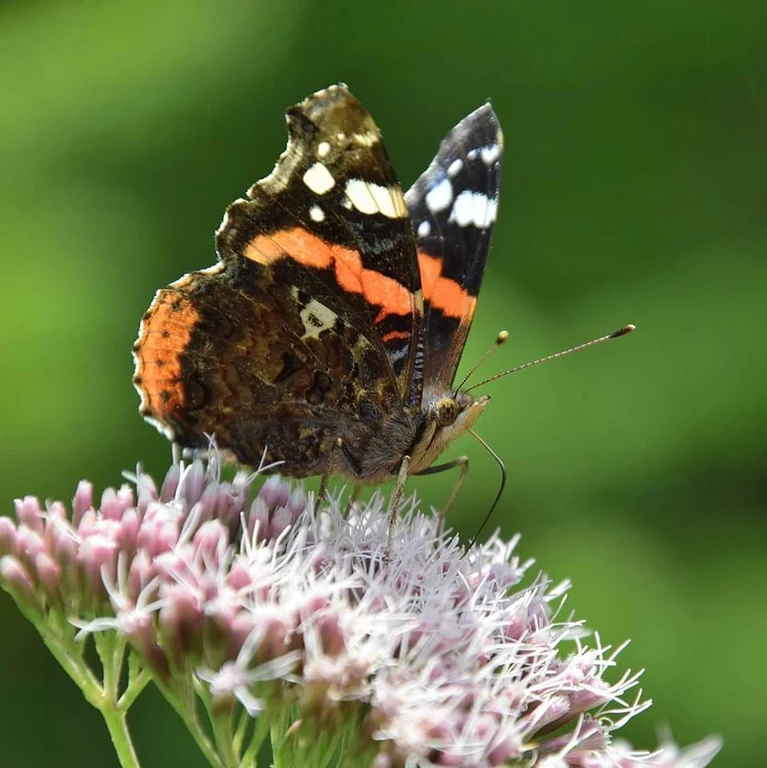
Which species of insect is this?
Vanessa atalanta
